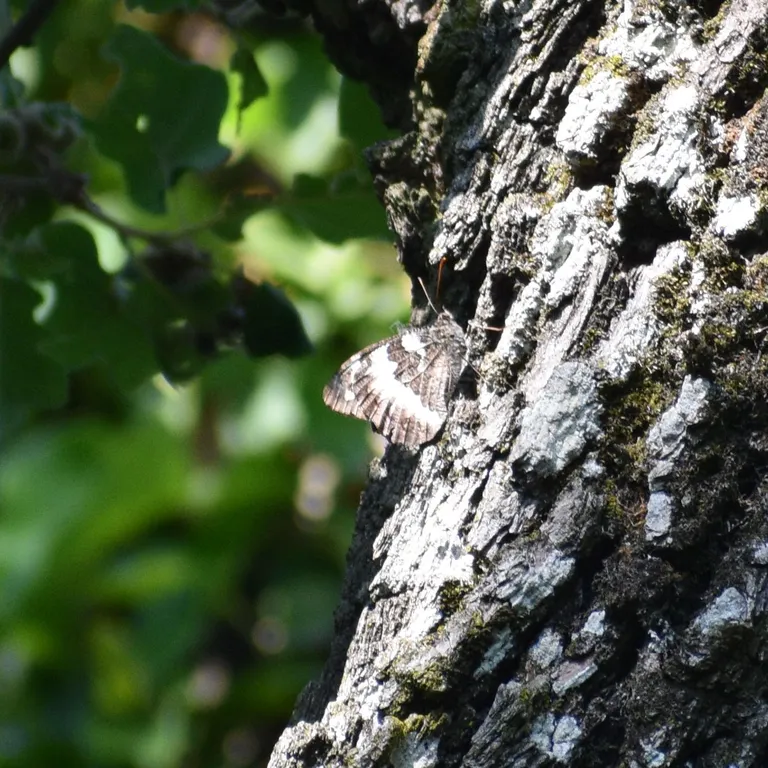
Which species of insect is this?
Brintesia circe
